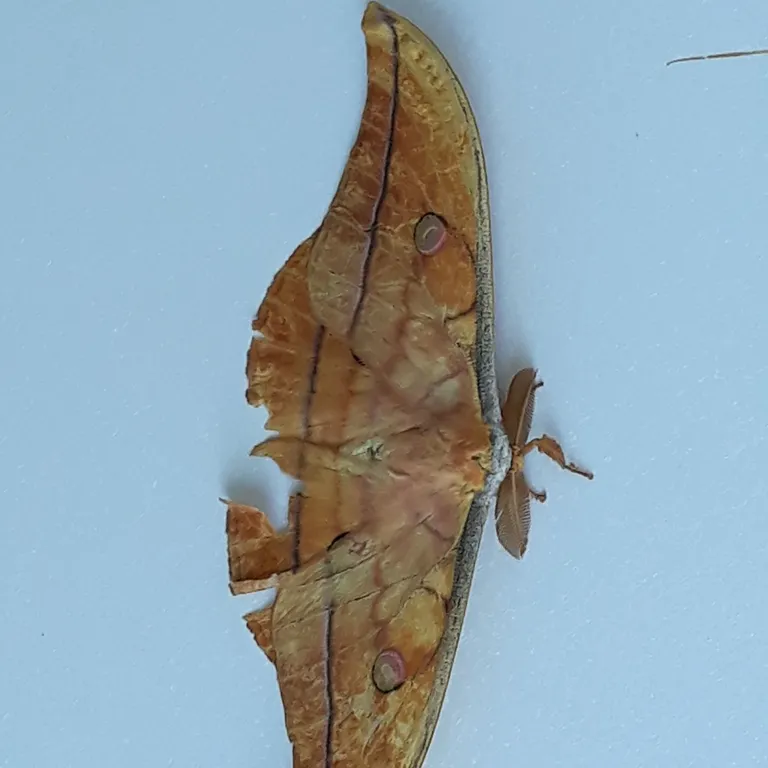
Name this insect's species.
Antheraea yamamai
